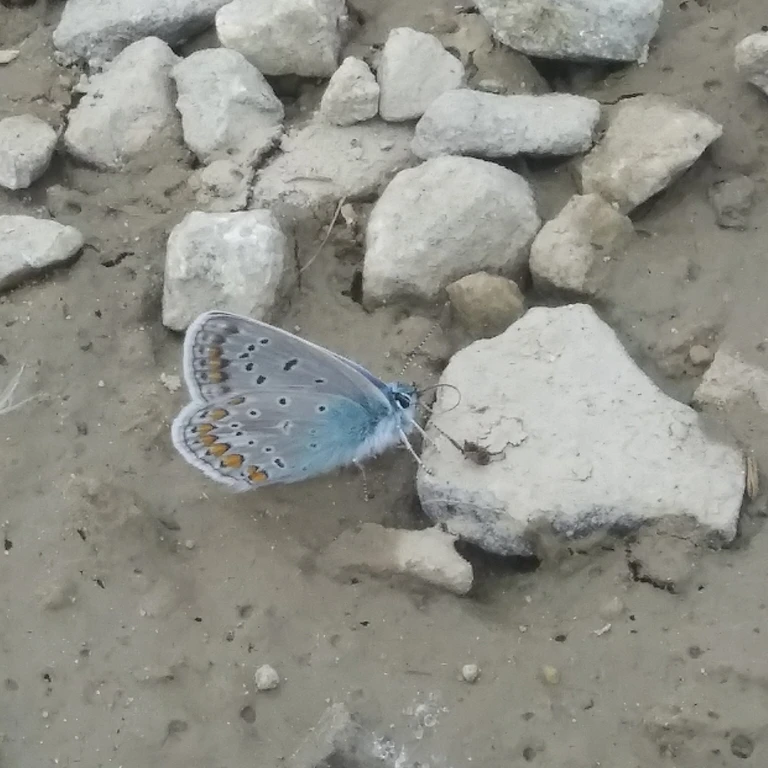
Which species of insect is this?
Polyommatus icarus
